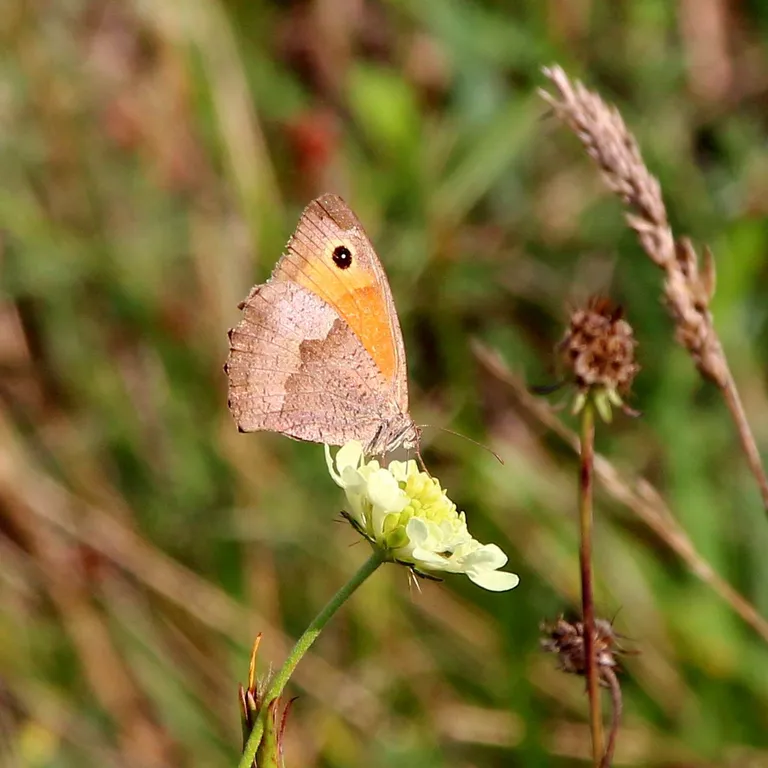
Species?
Maniola jurtina
